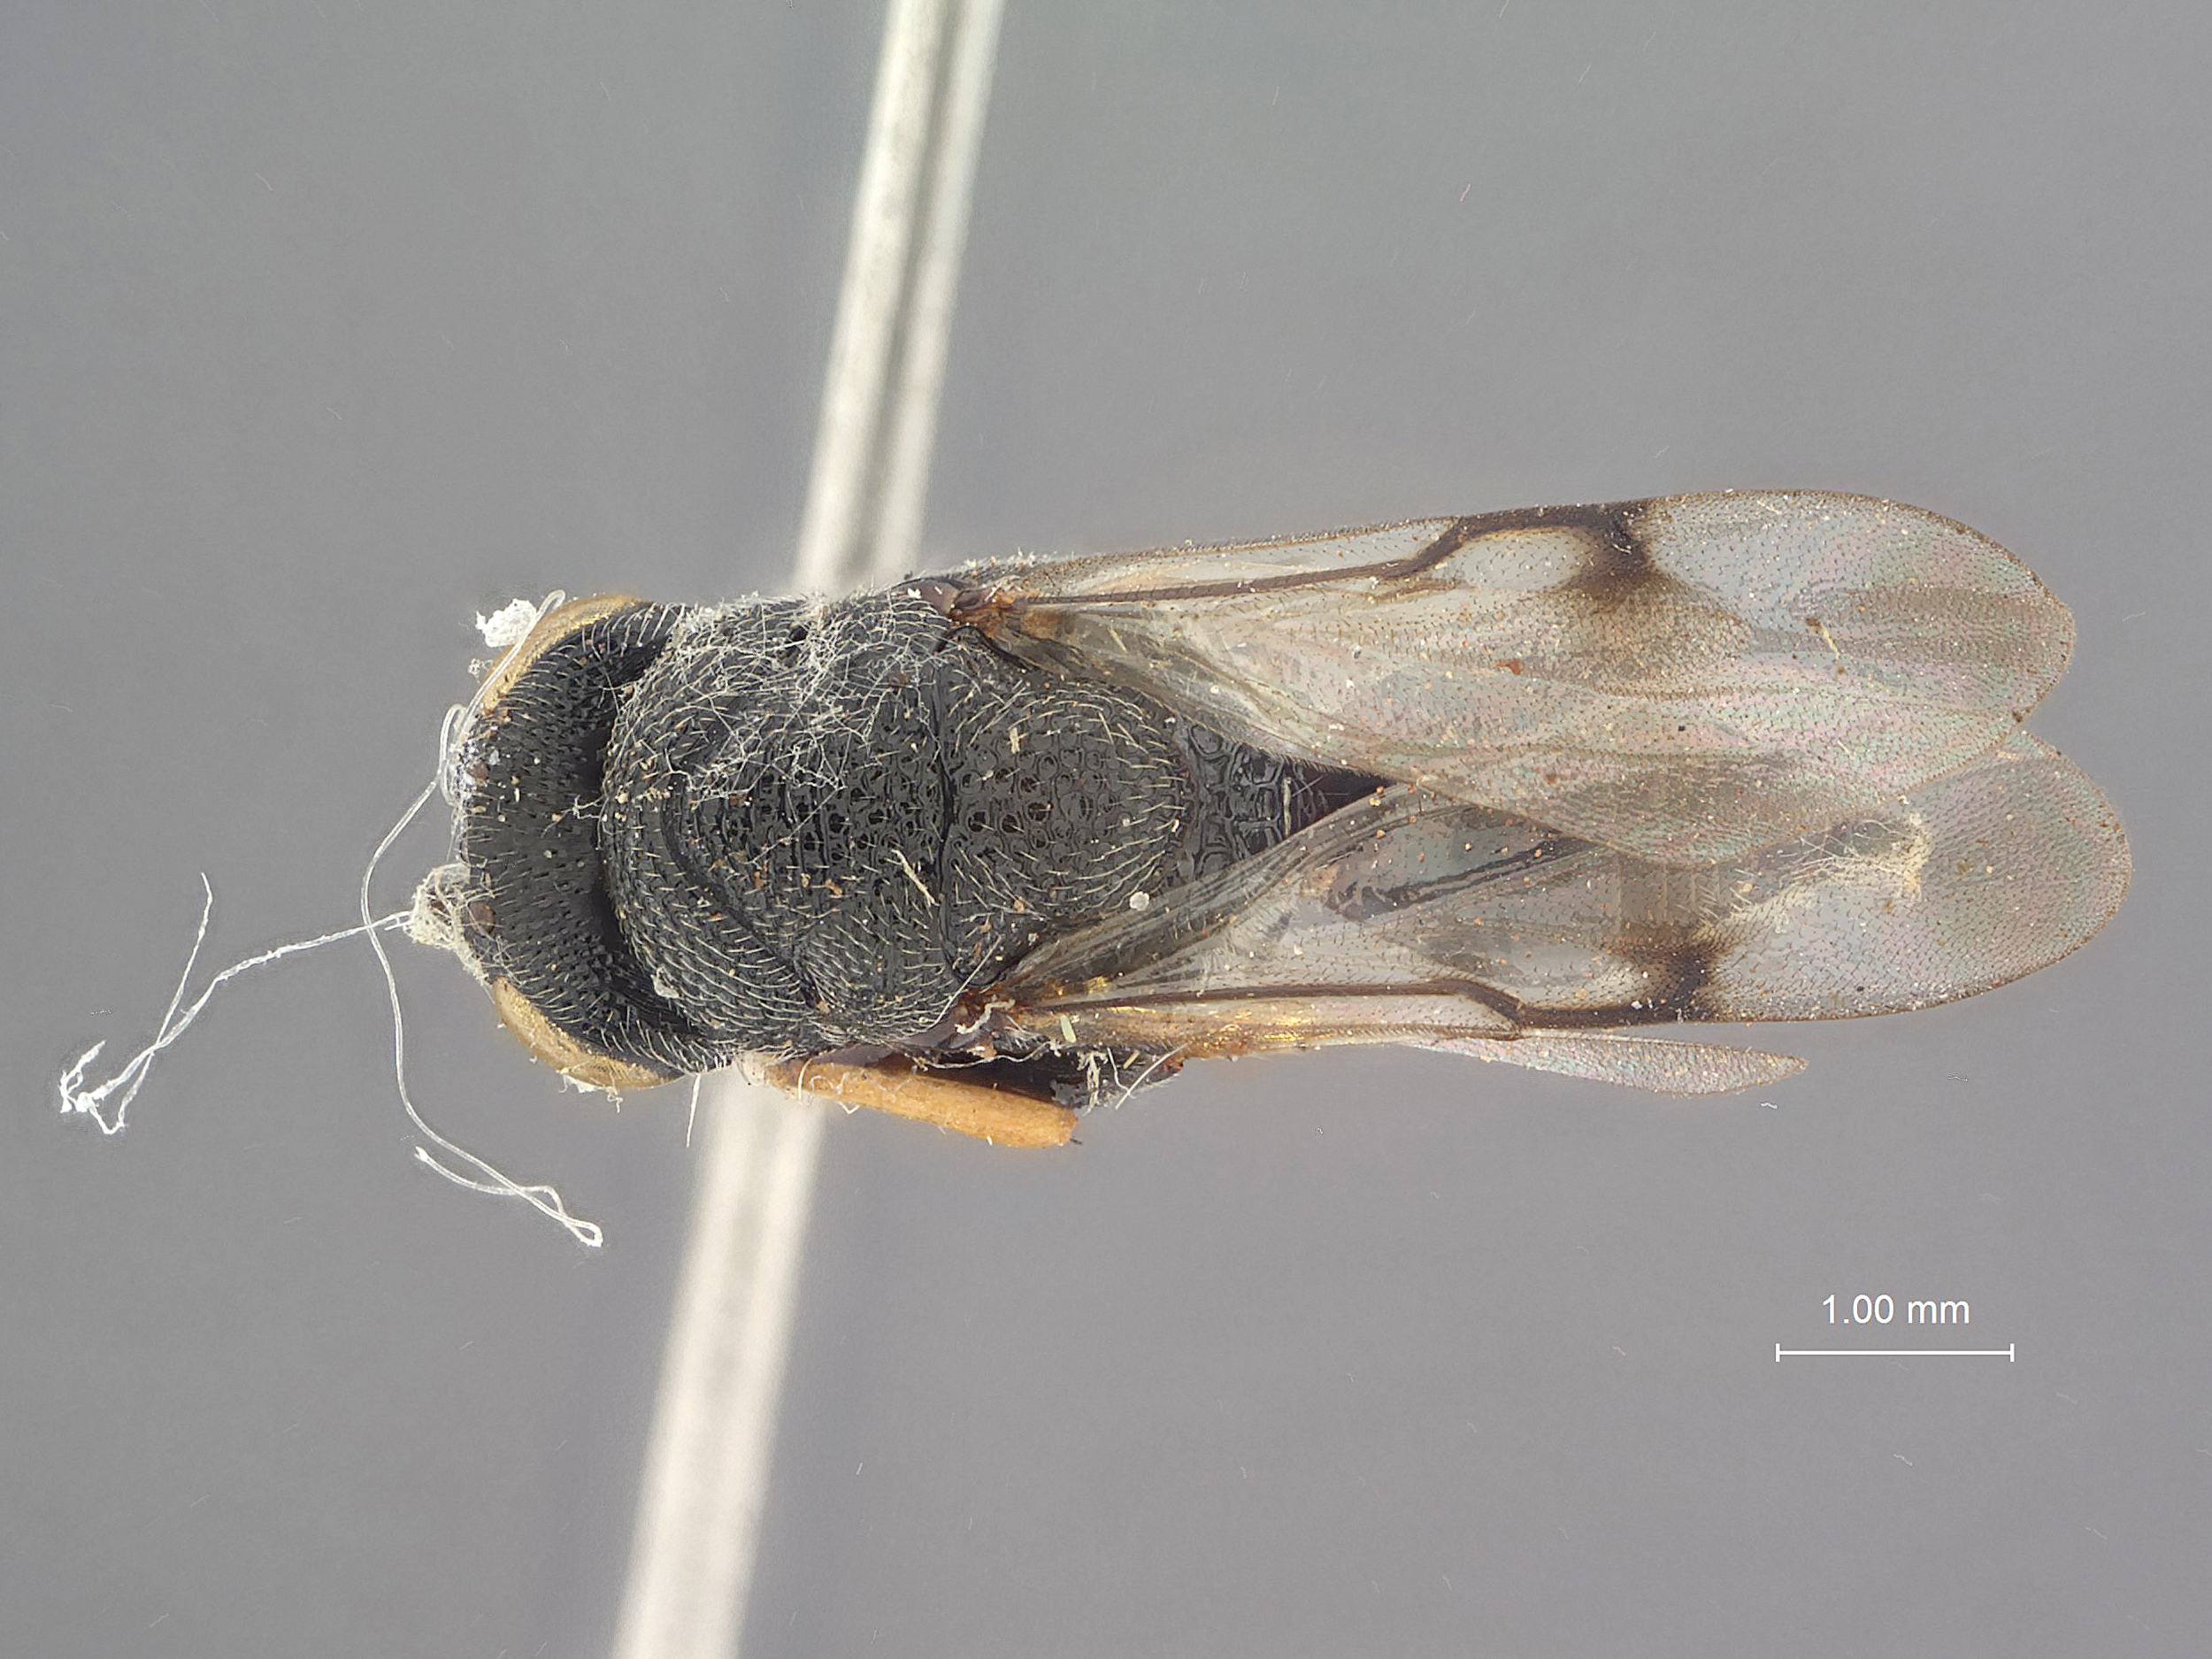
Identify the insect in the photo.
Trigonura samarensis
